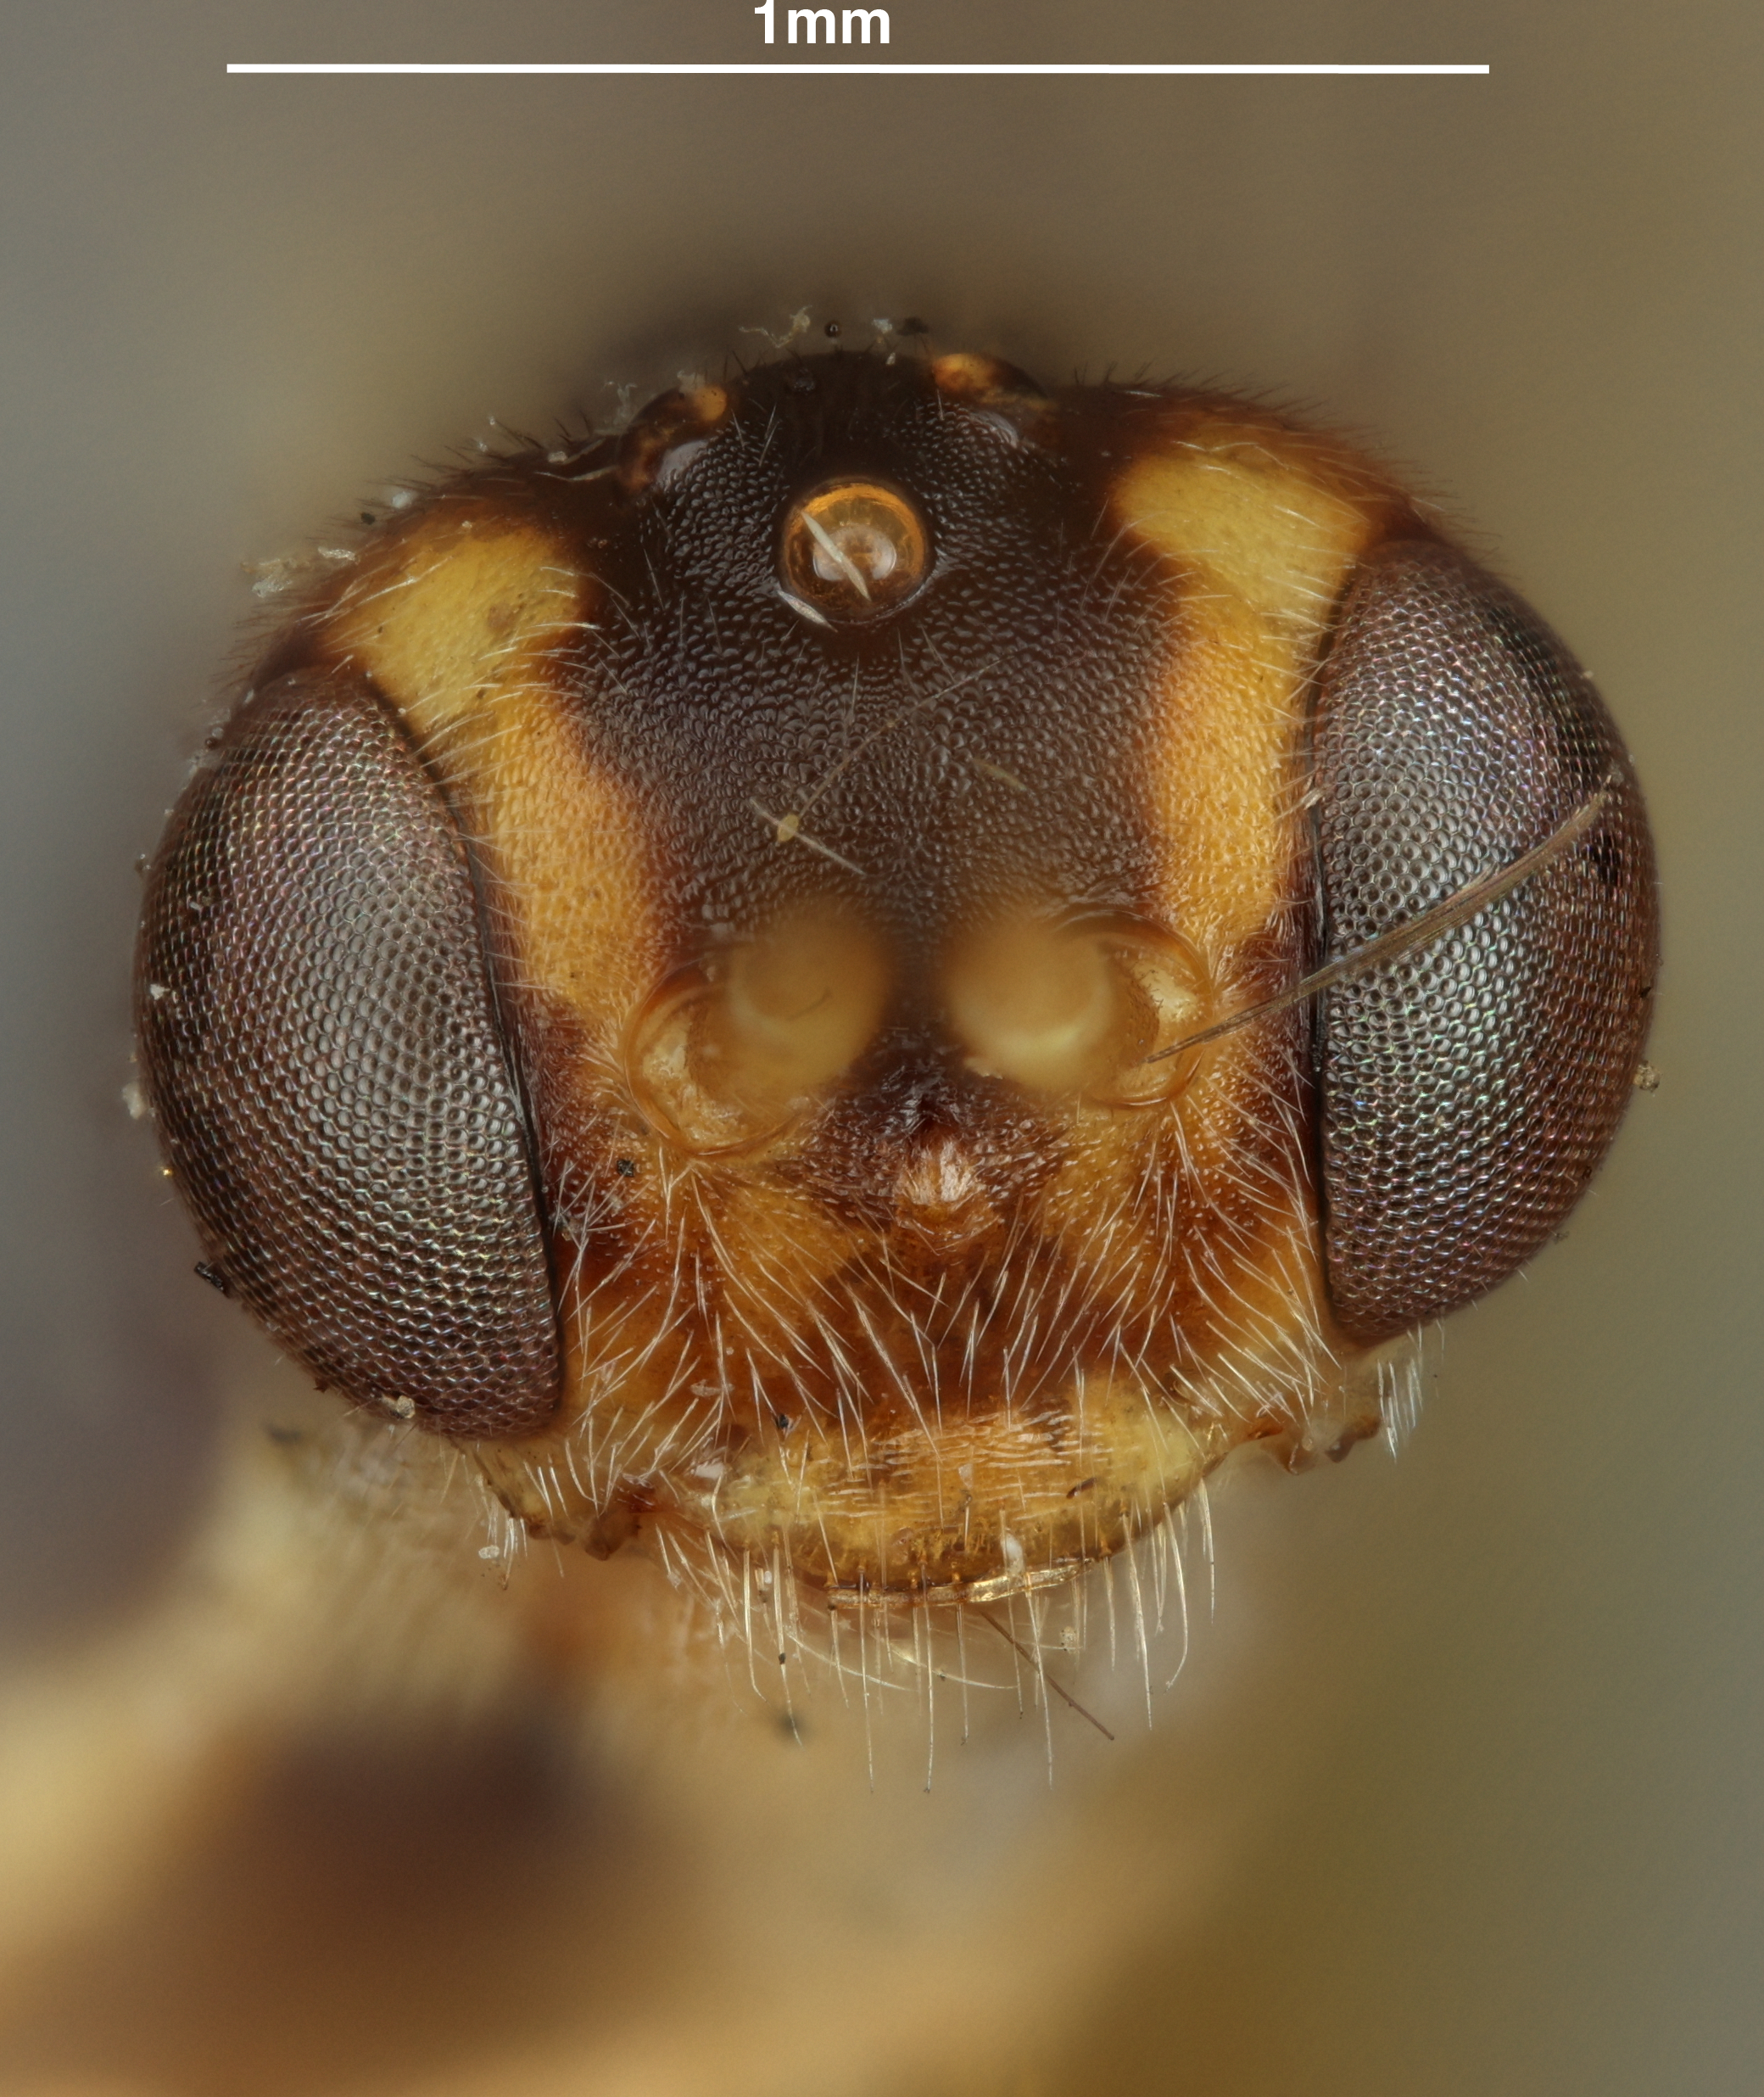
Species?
Lathrolestes visscheri
